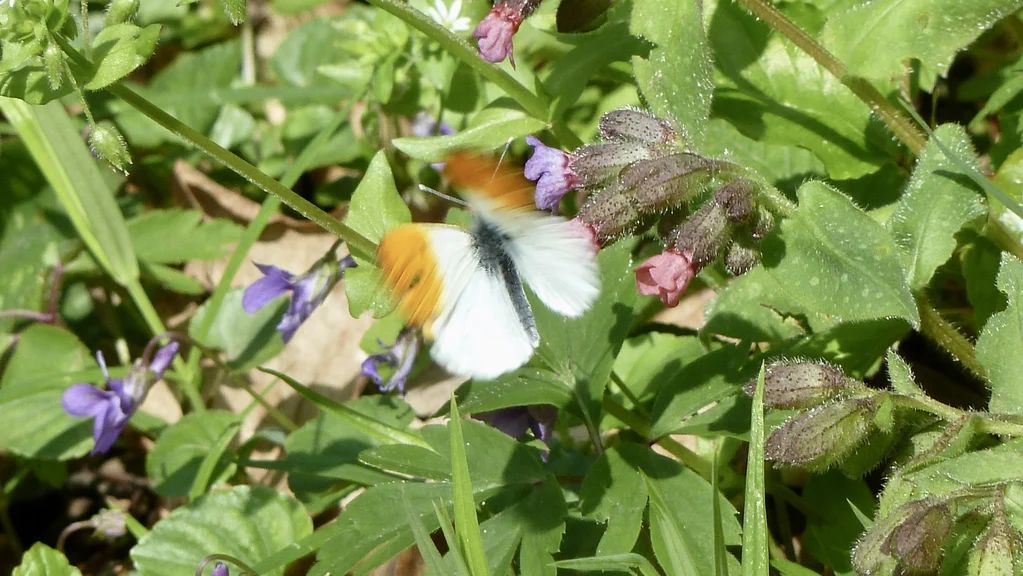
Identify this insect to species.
Anthocharis cardamines
